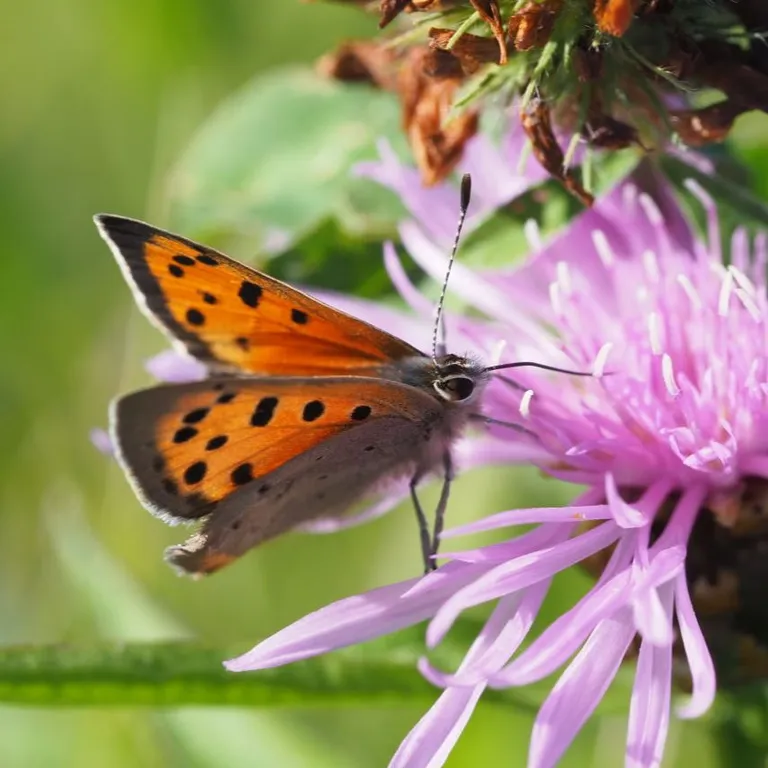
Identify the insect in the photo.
Lycaena phlaeas
